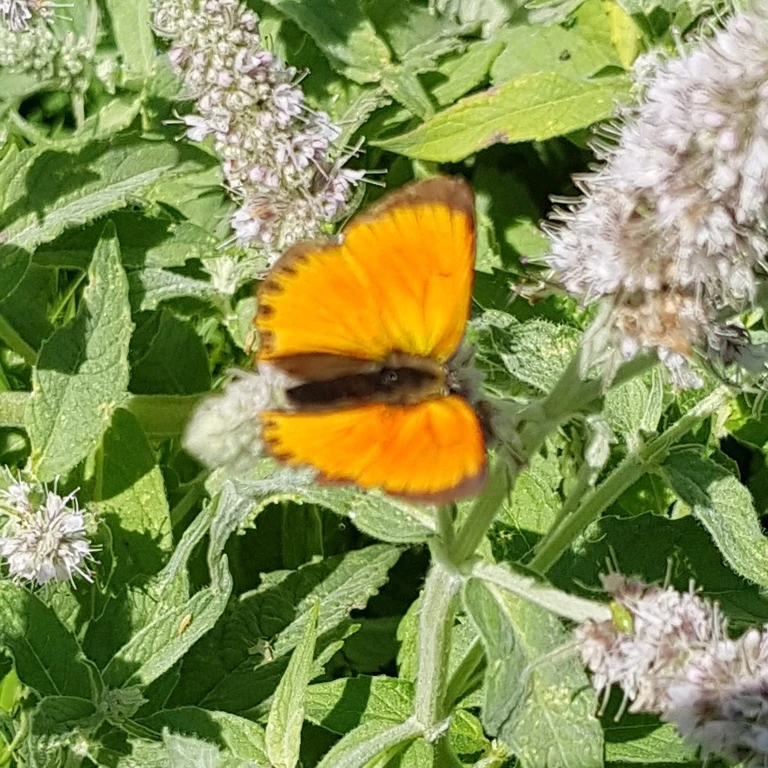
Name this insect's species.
Lycaena virgaureae
